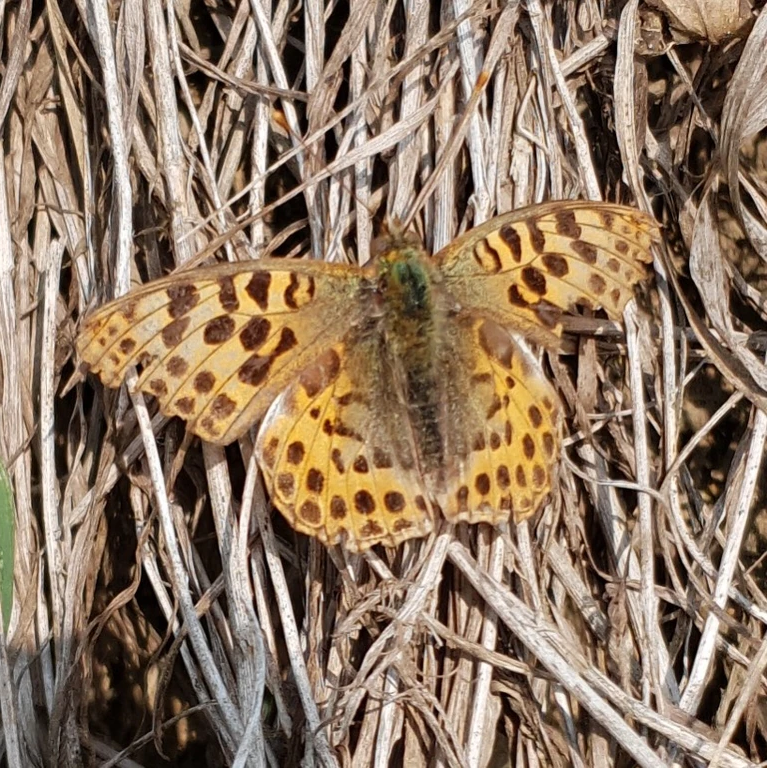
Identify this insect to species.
Issoria lathonia
